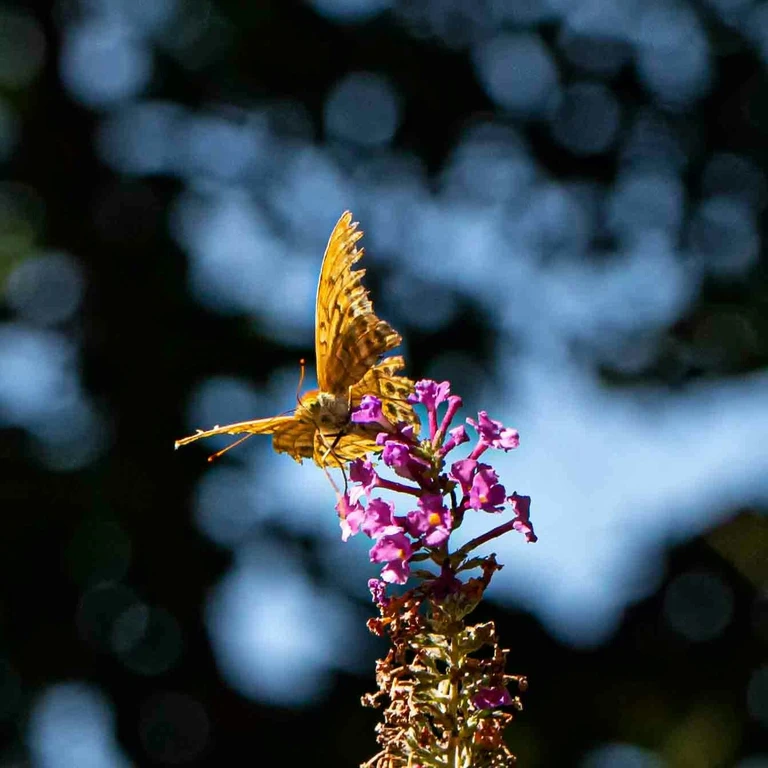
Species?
Argynnis paphia
